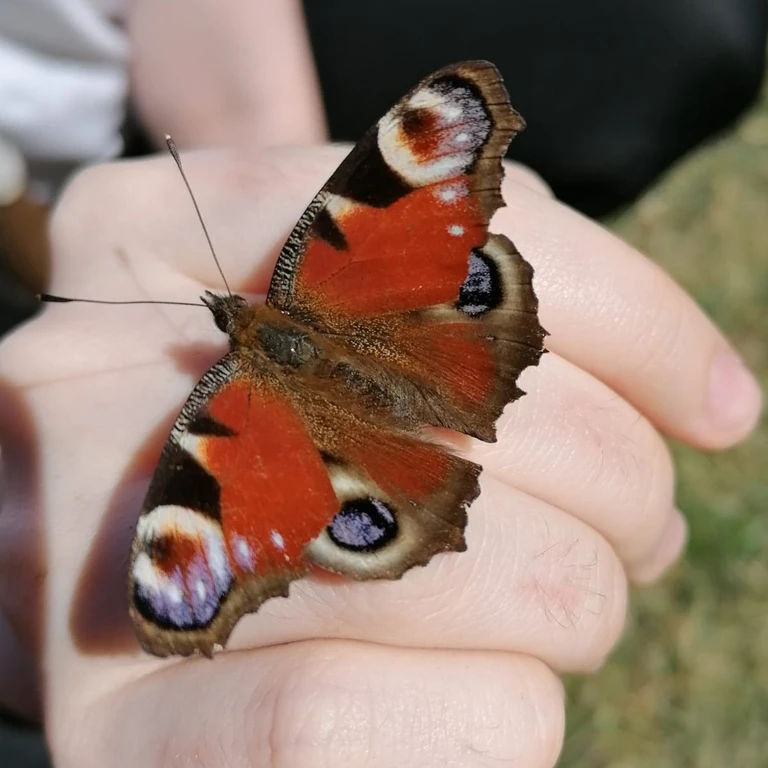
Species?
Aglais io
